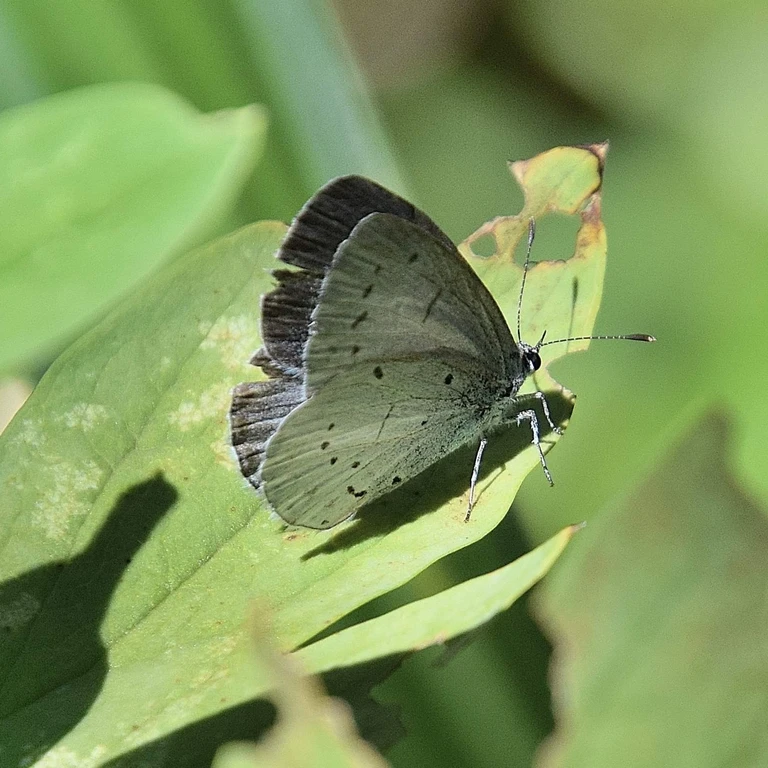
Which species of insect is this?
Celastrina argiolus
